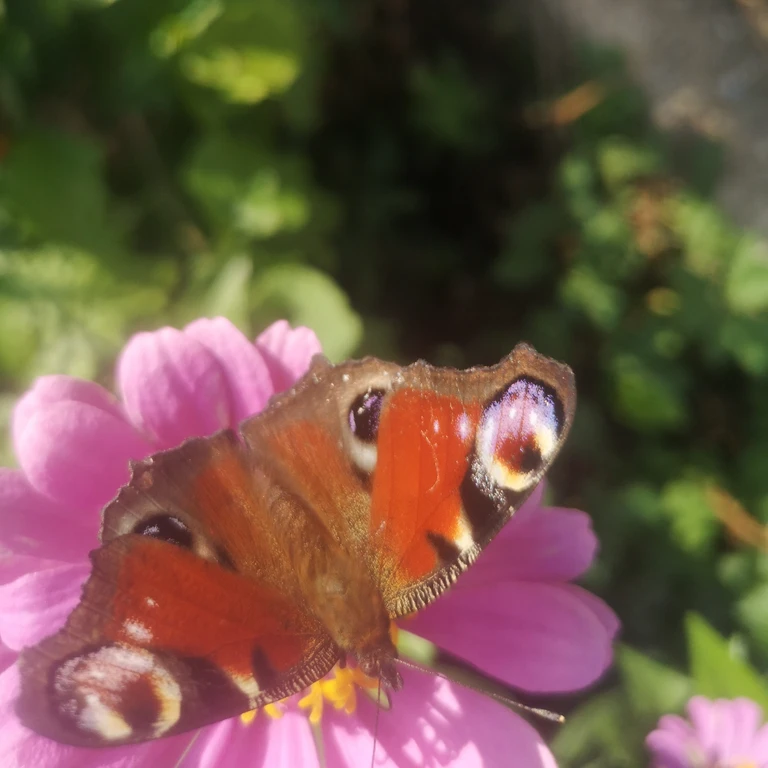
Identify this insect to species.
Aglais io
